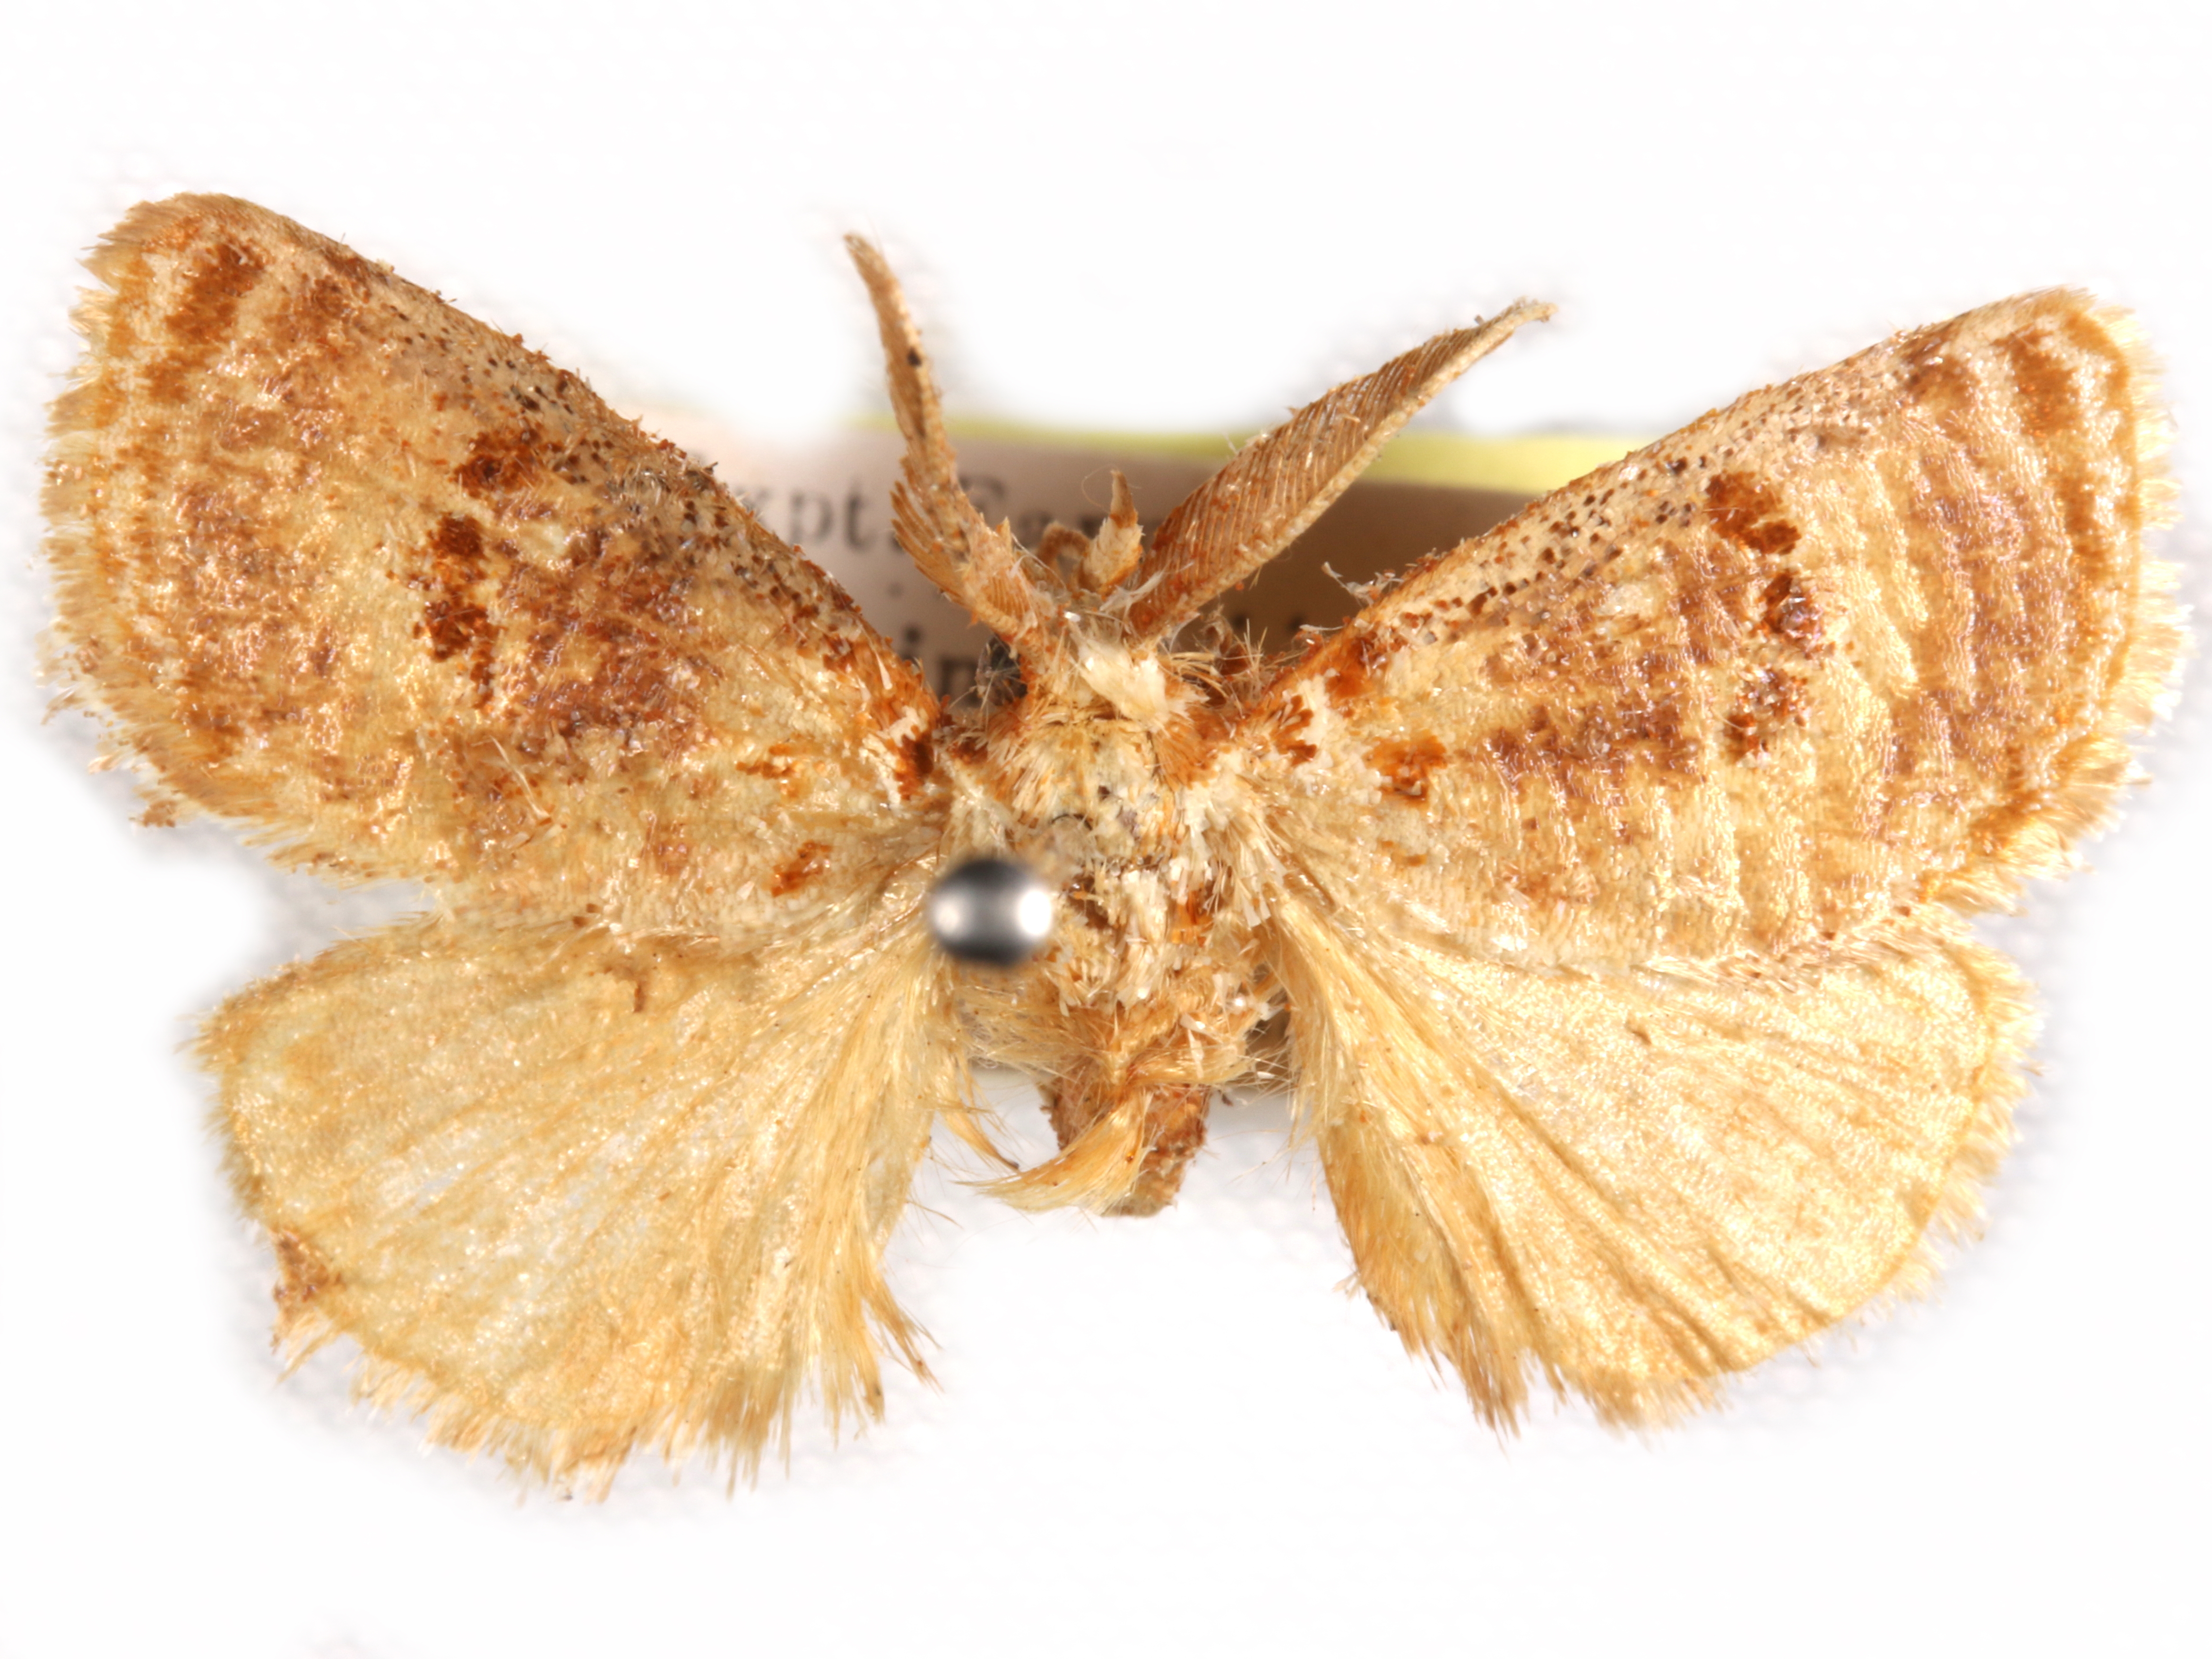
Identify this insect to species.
Lepidorytis sulcata
